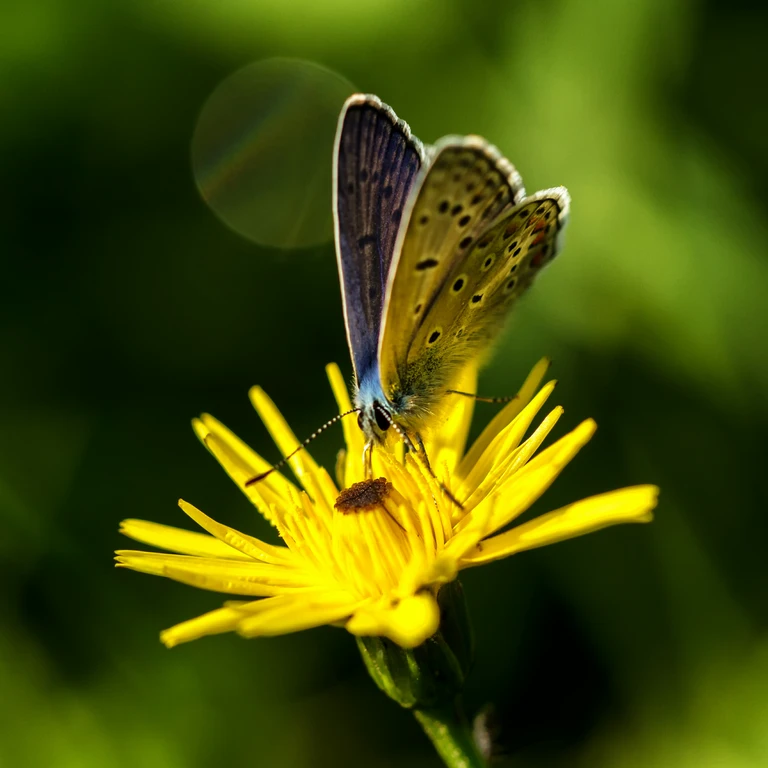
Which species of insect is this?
Polyommatus icarus
